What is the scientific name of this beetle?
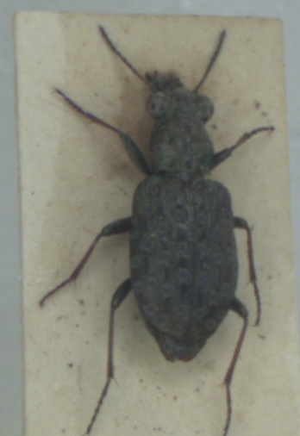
Elaphrus cupreus
